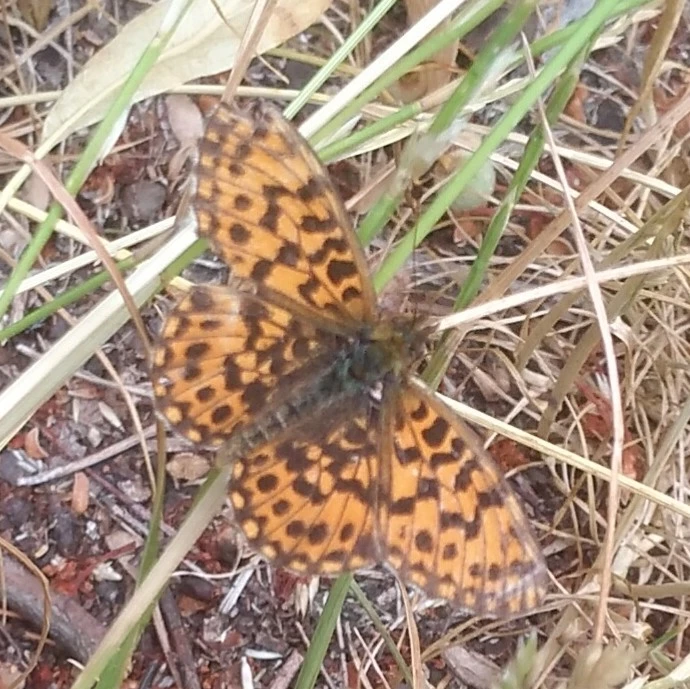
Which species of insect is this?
Boloria dia
